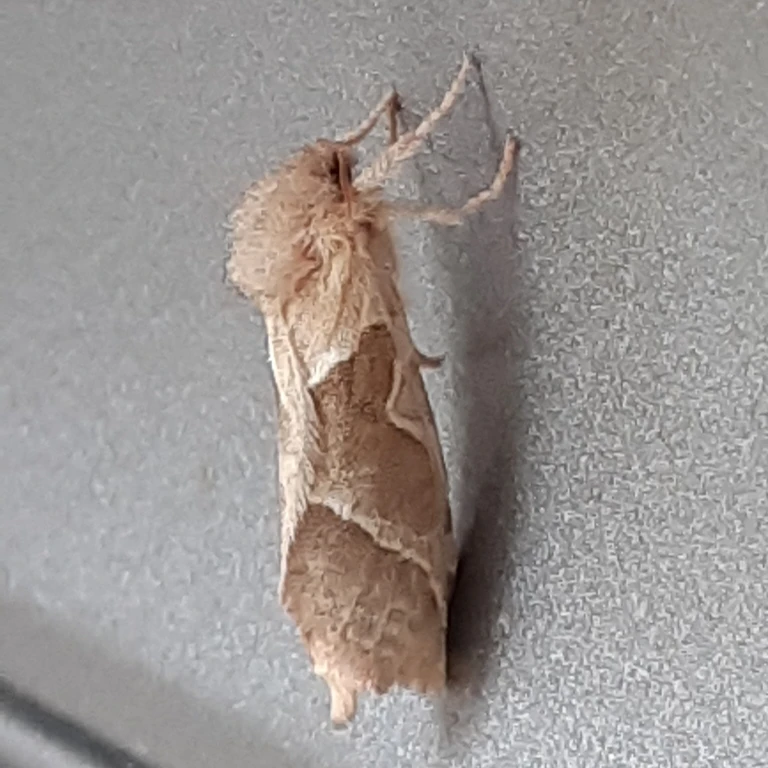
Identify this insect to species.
Triodia sylvina
